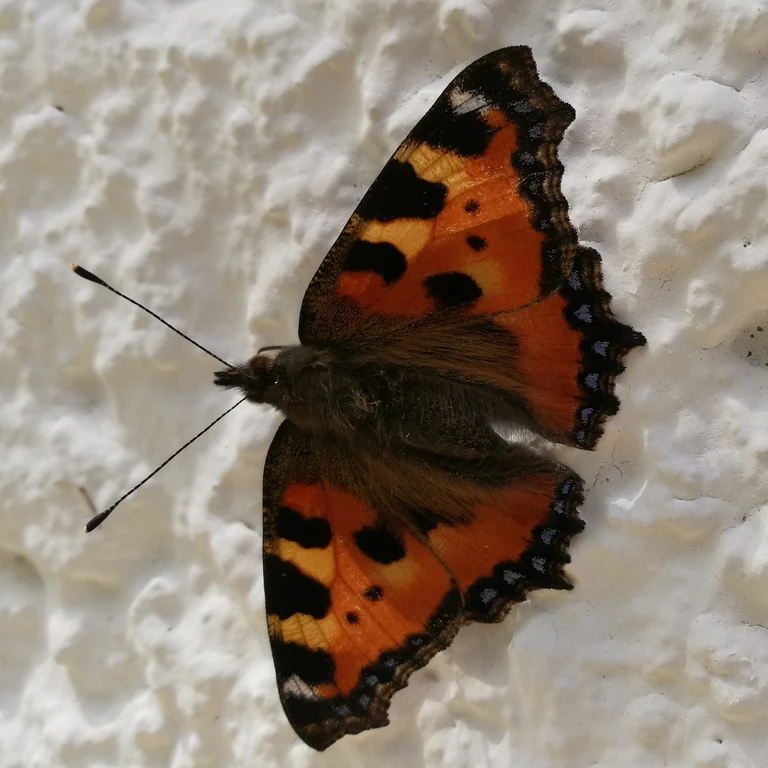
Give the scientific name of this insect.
Aglais urticae
